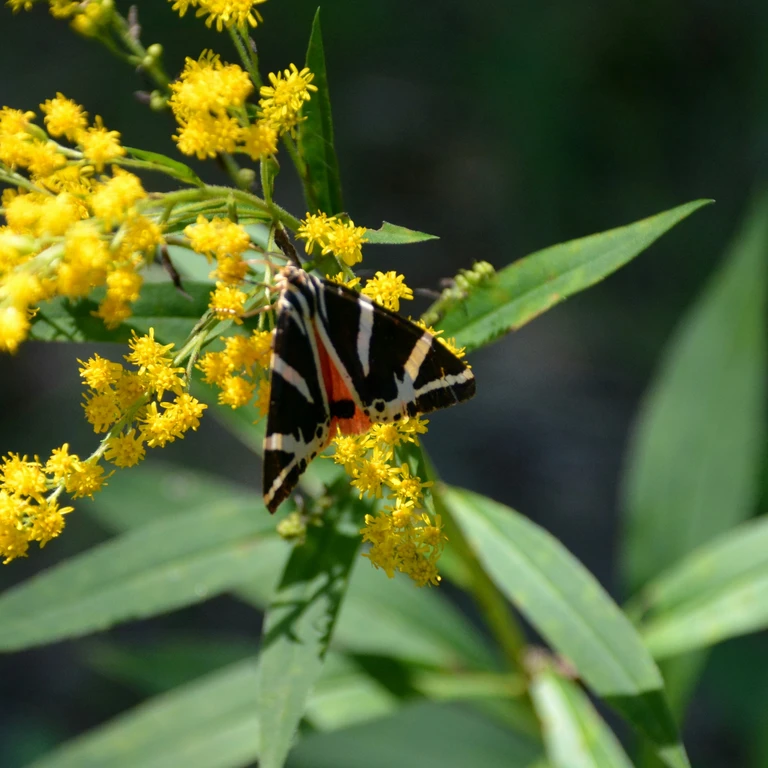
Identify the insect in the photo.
Euplagia quadripunctaria
